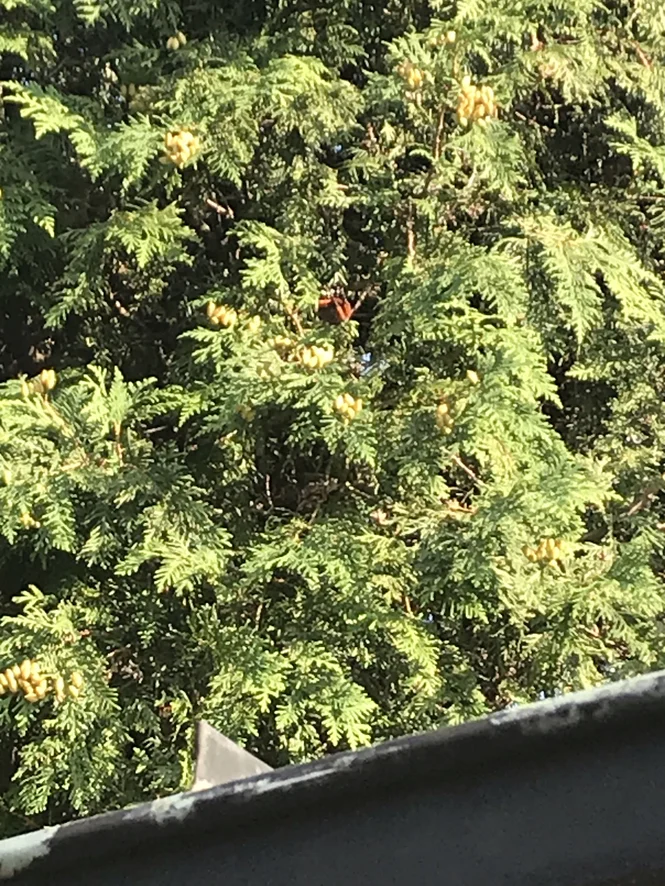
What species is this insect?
Vanessa atalanta
